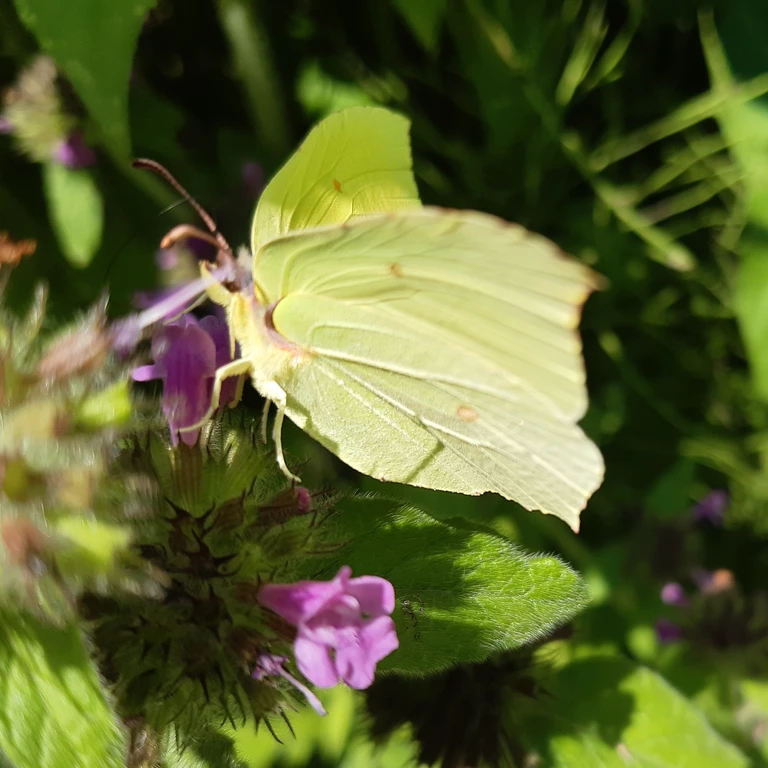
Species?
Gonepteryx rhamni
